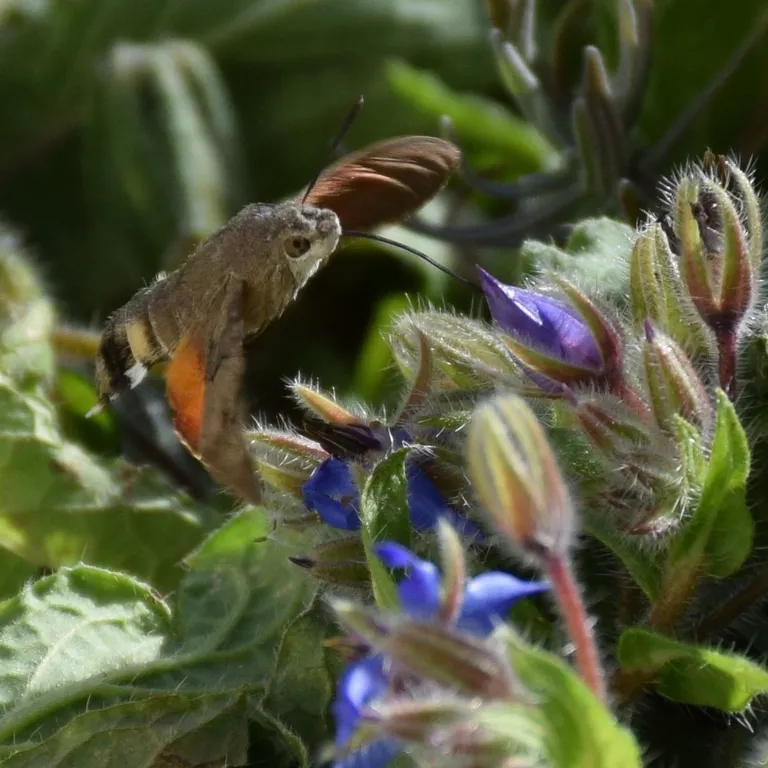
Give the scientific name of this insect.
Macroglossum stellatarum
